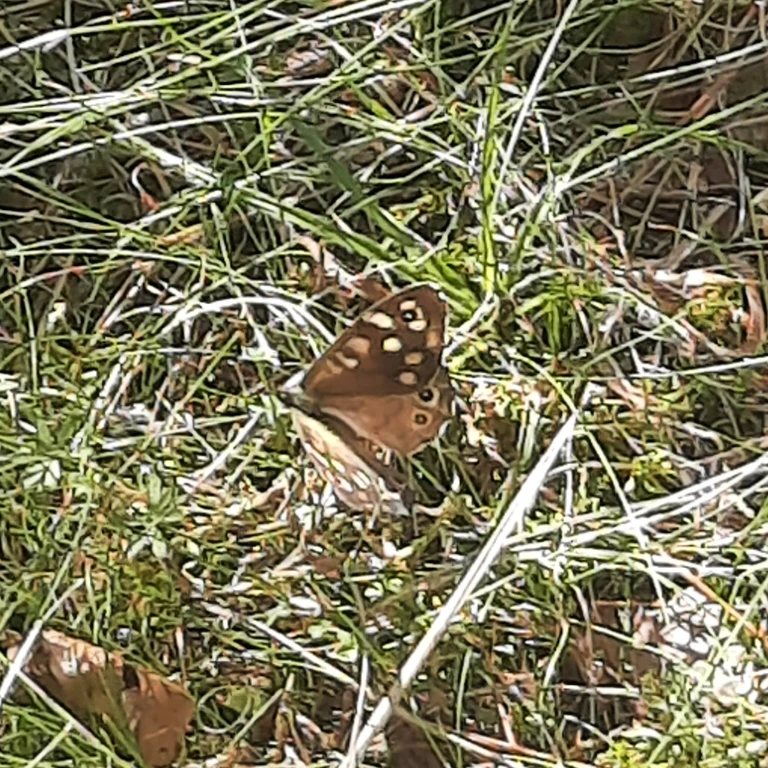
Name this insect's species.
Pararge aegeria
